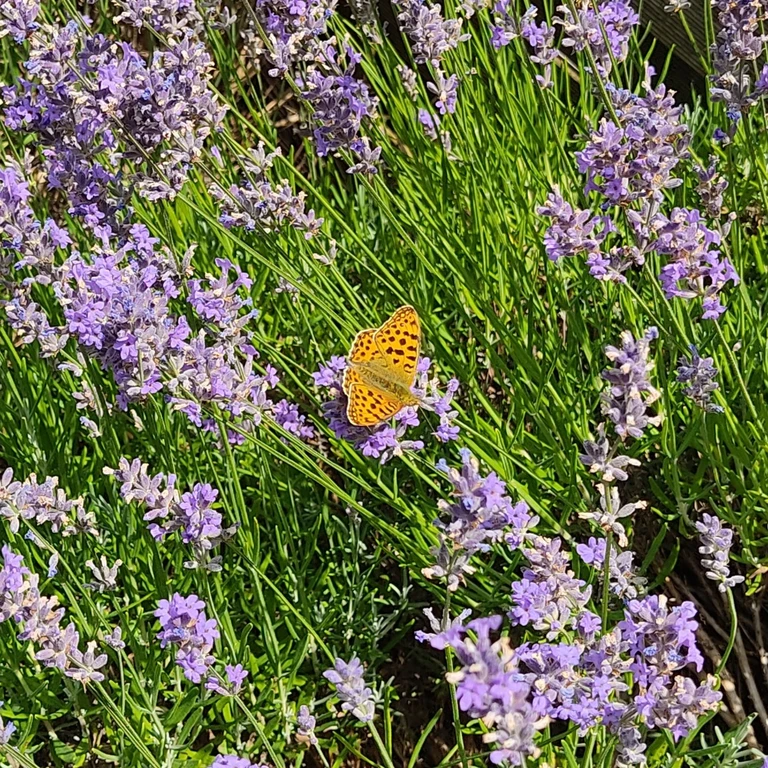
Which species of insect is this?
Issoria lathonia
